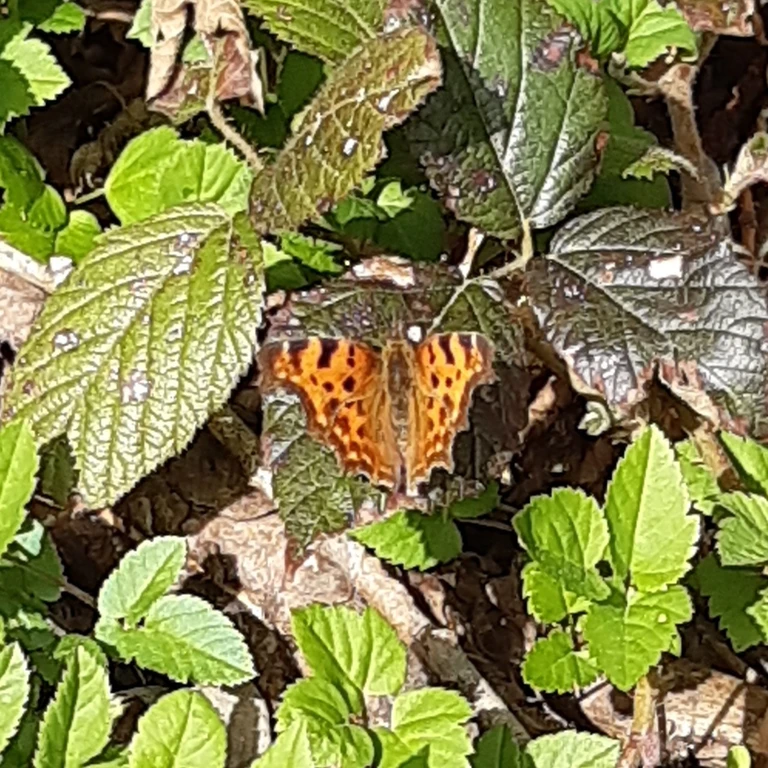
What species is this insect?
Polygonia c-album
